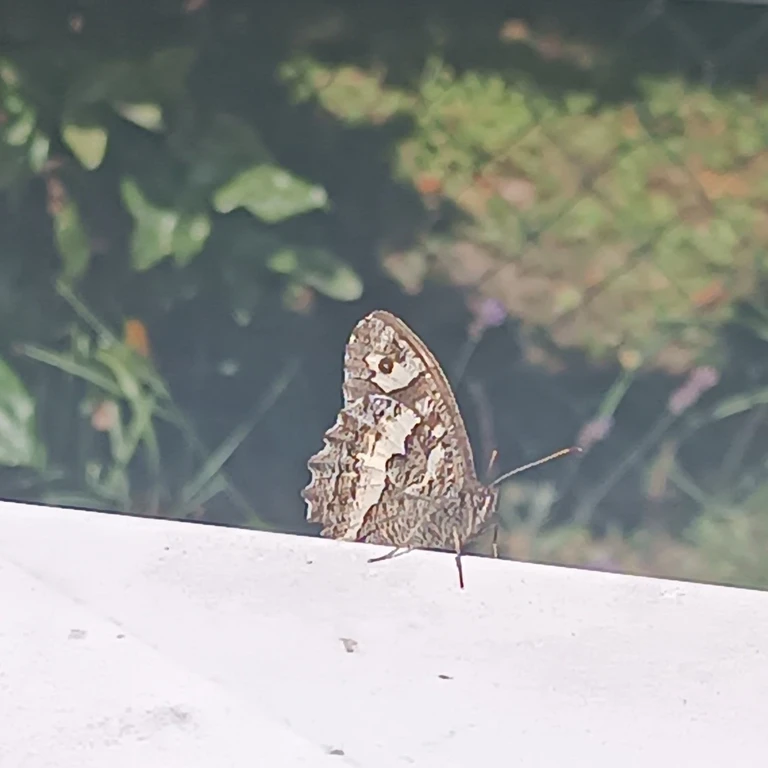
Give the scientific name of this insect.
Brintesia circe
